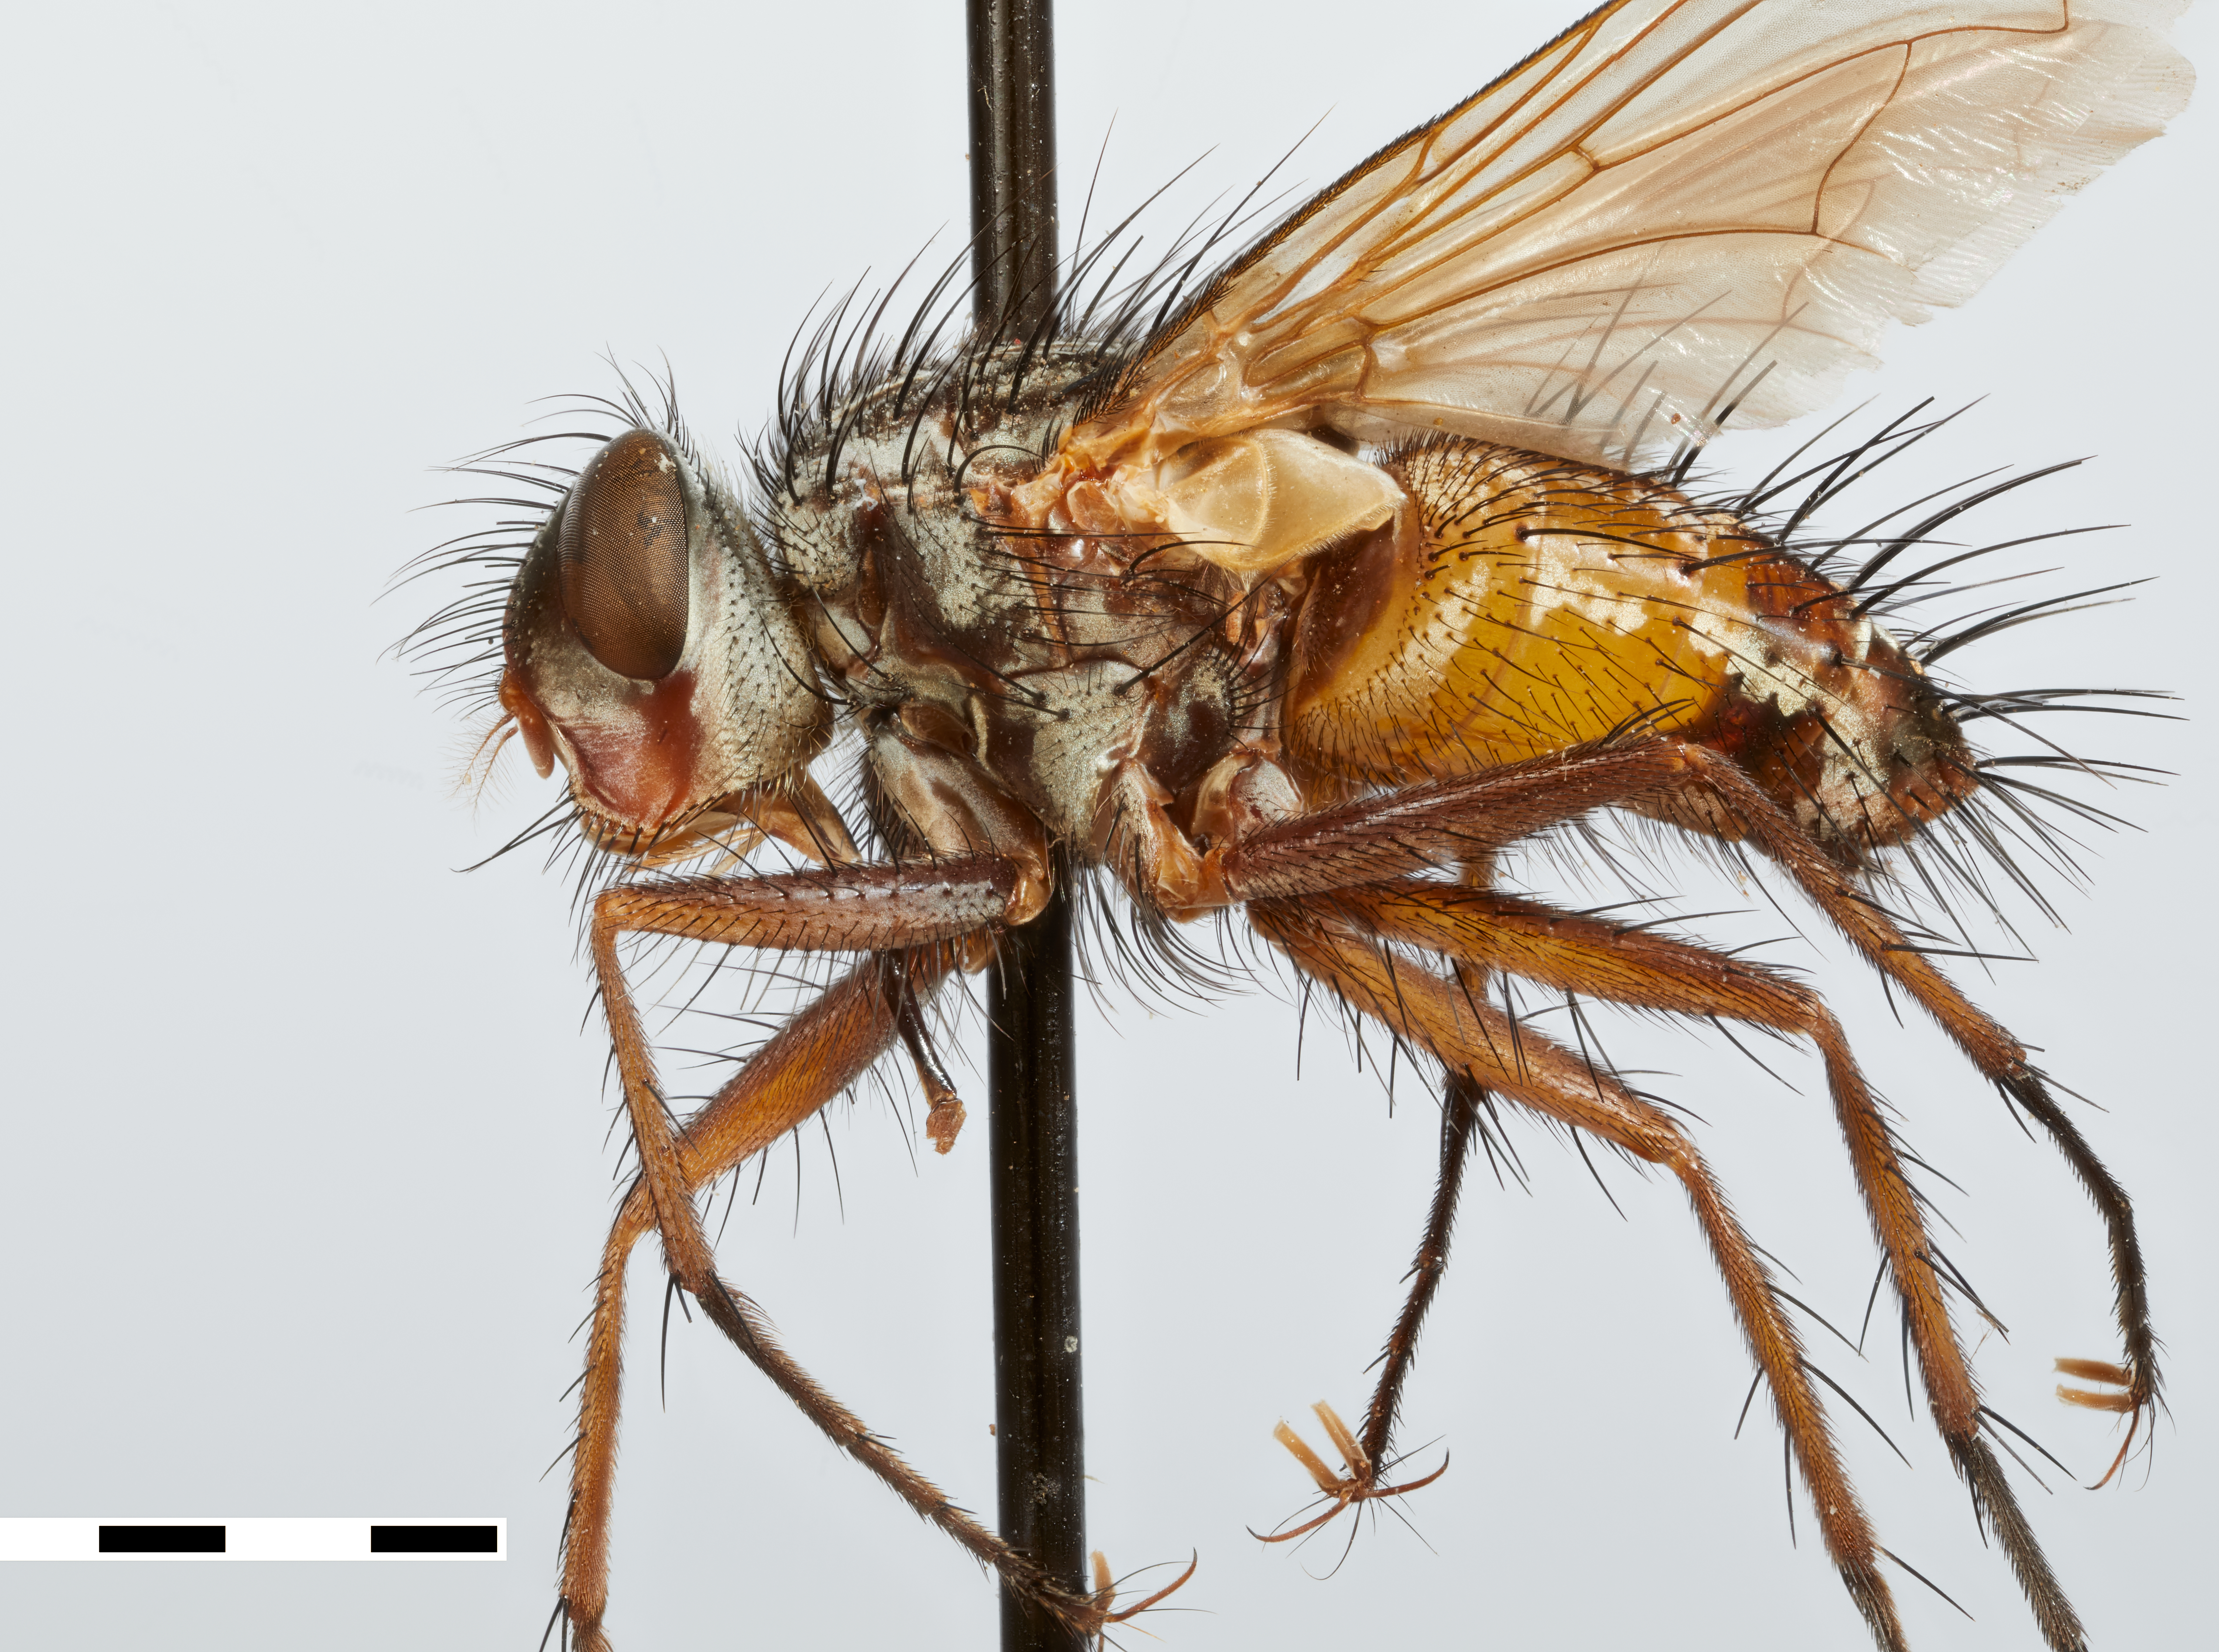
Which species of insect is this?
Paramayocera discalis
